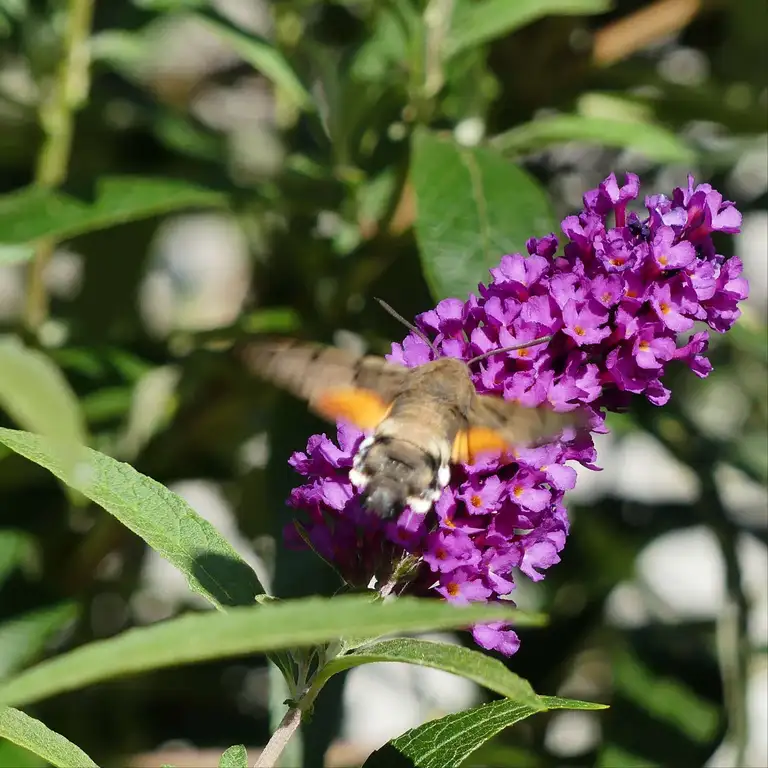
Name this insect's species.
Macroglossum stellatarum
